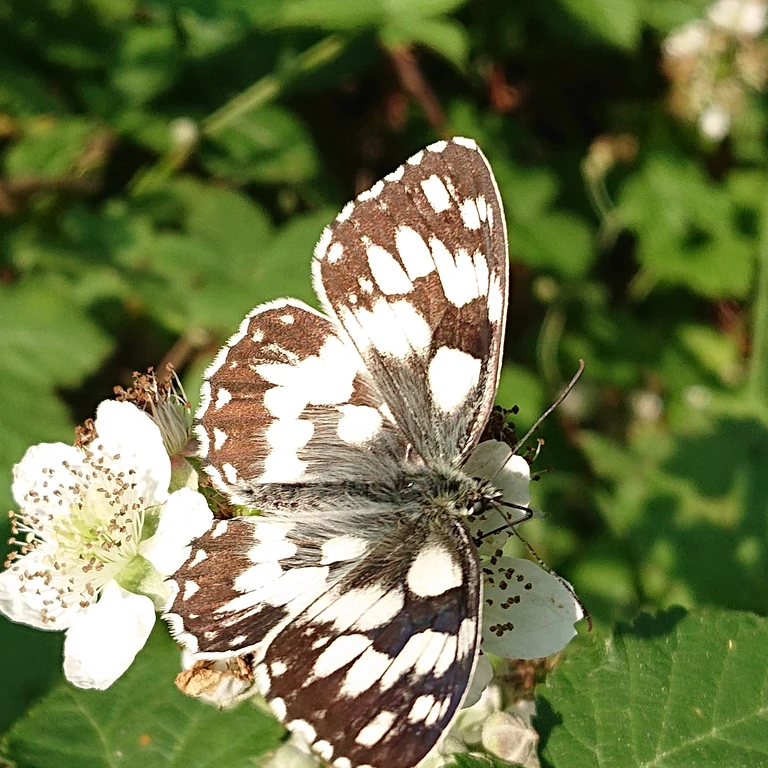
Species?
Melanargia galathea
